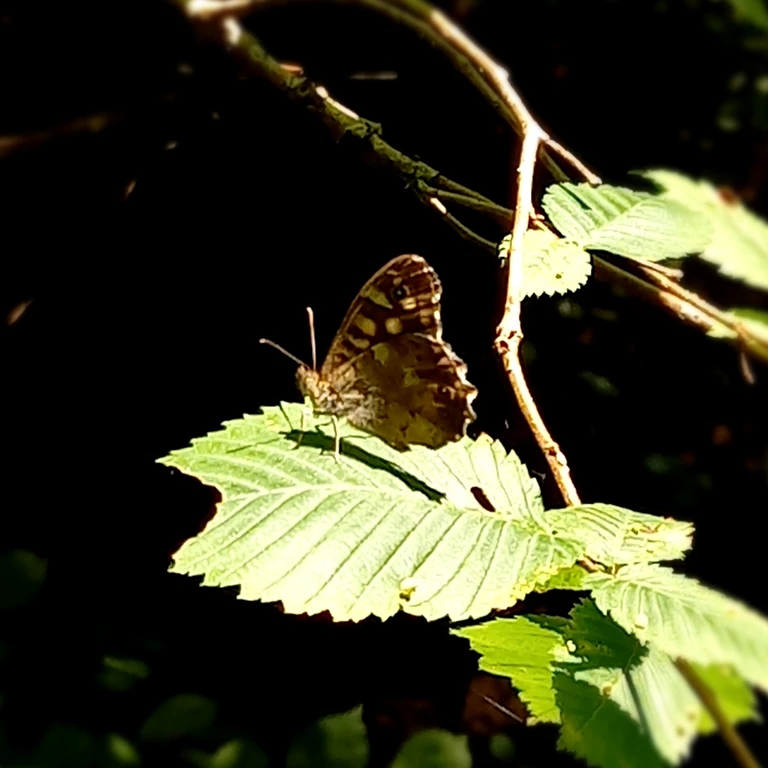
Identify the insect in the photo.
Pararge aegeria
